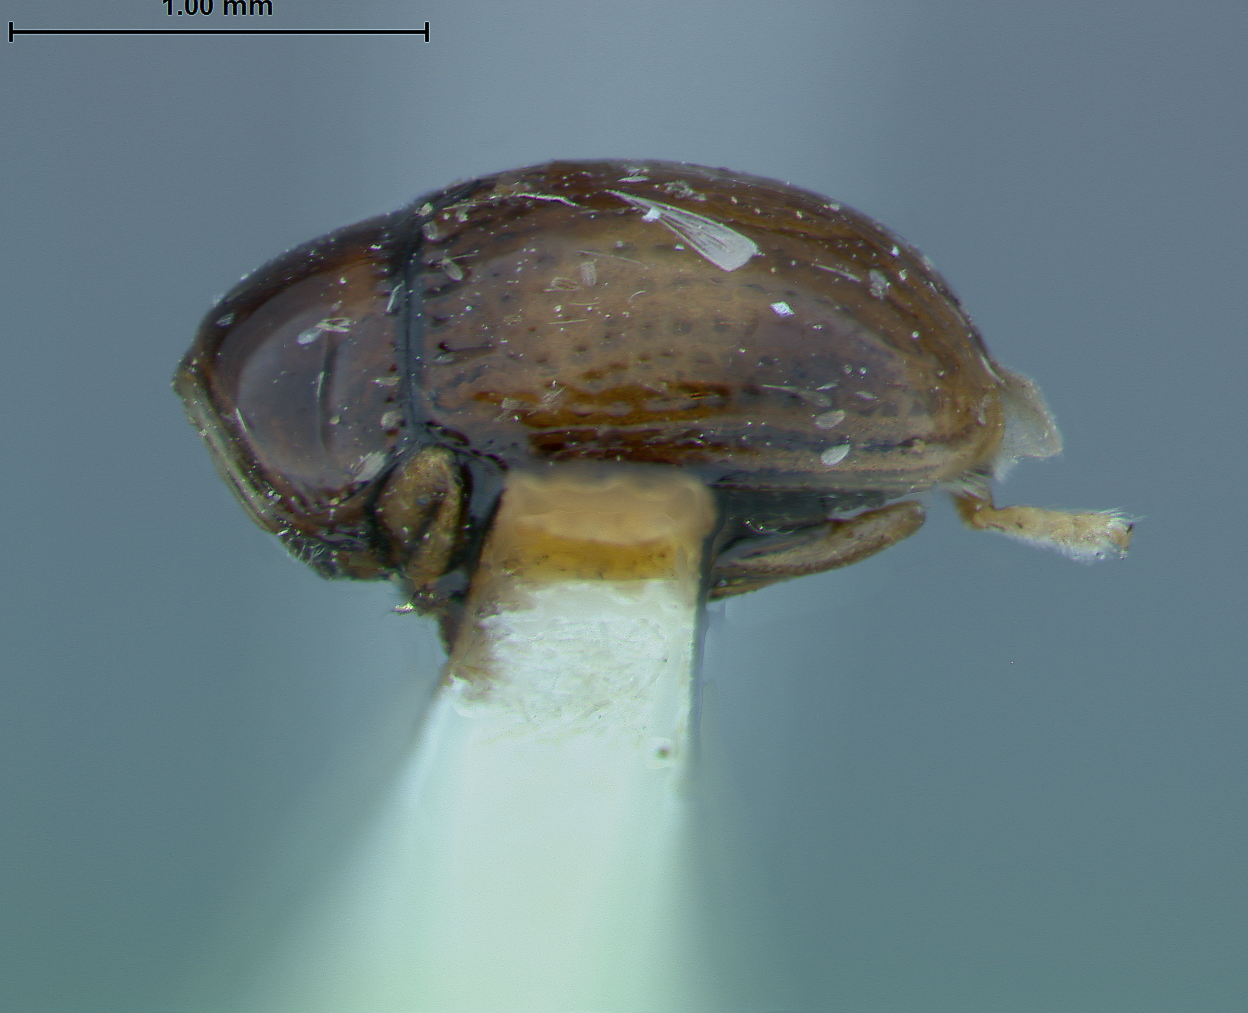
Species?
Coenobius maculipennis
